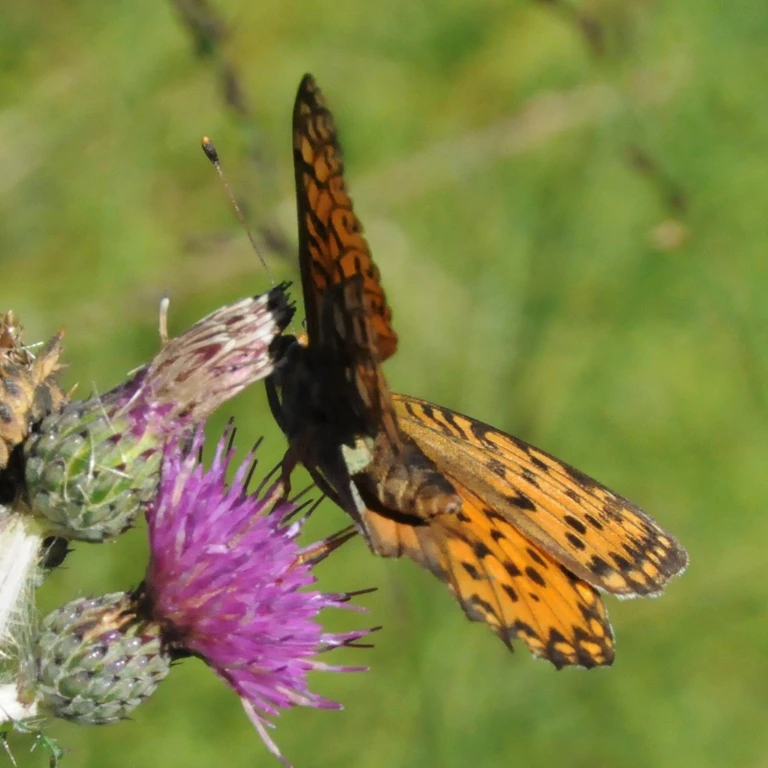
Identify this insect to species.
Speyeria aglaja
